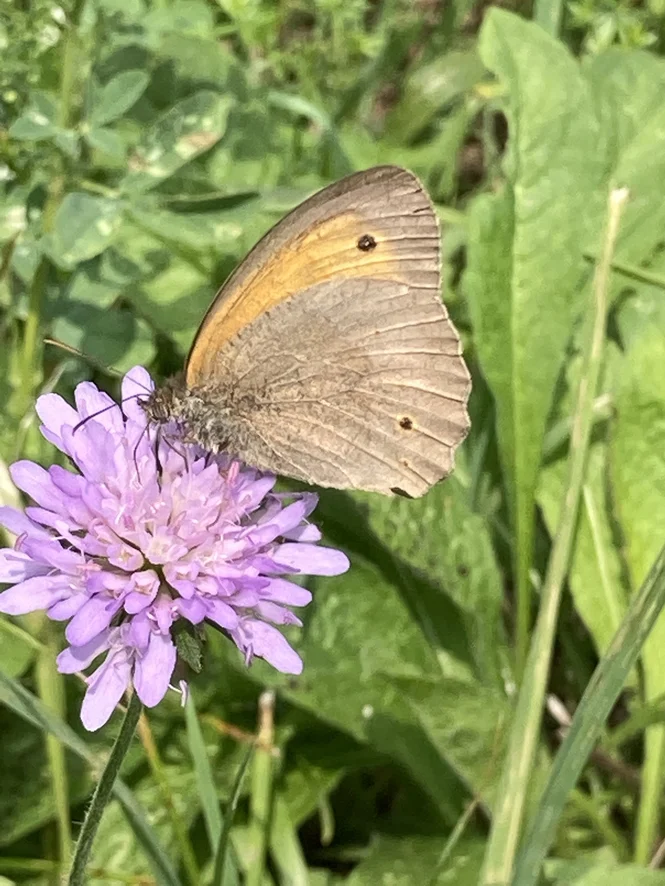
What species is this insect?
Maniola jurtina
